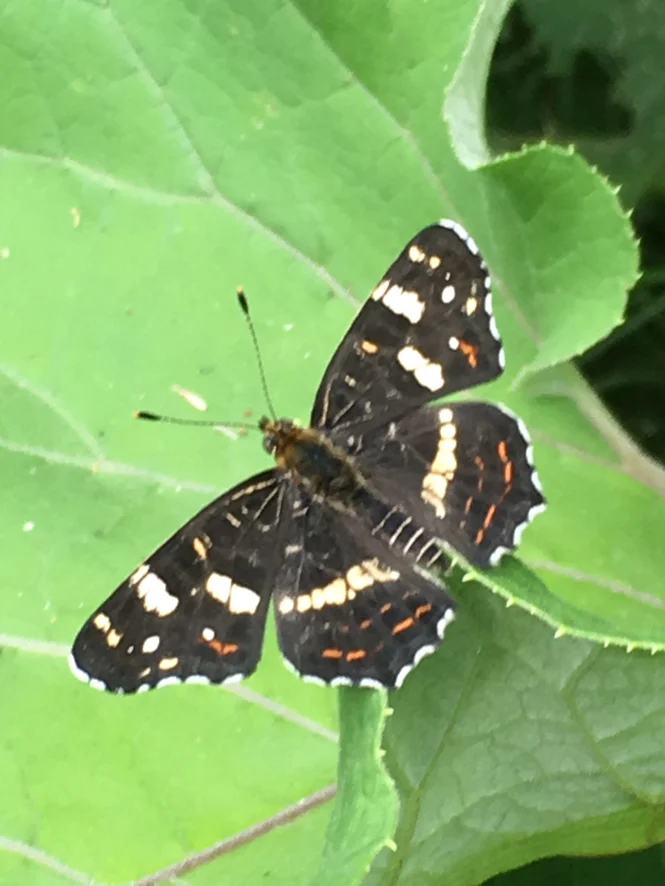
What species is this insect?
Araschnia levana
